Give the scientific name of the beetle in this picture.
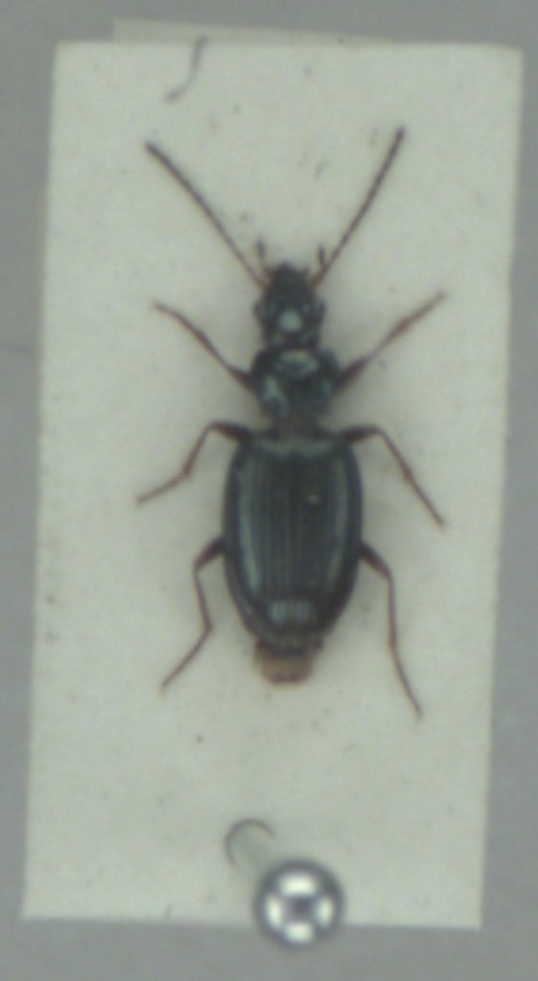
Bembidion deletum
